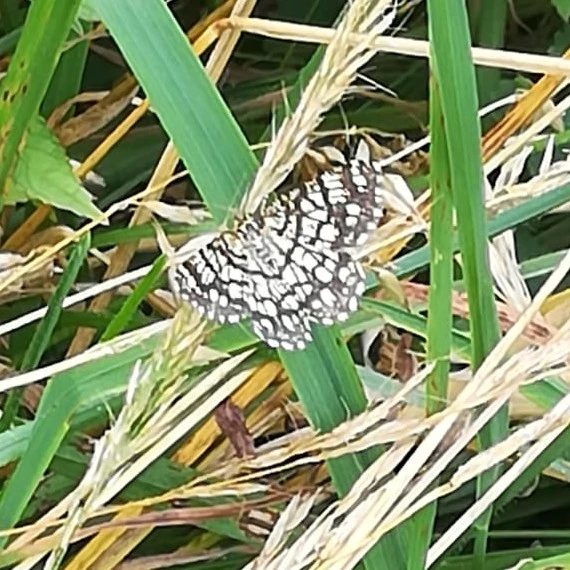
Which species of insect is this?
Chiasmia clathrata
